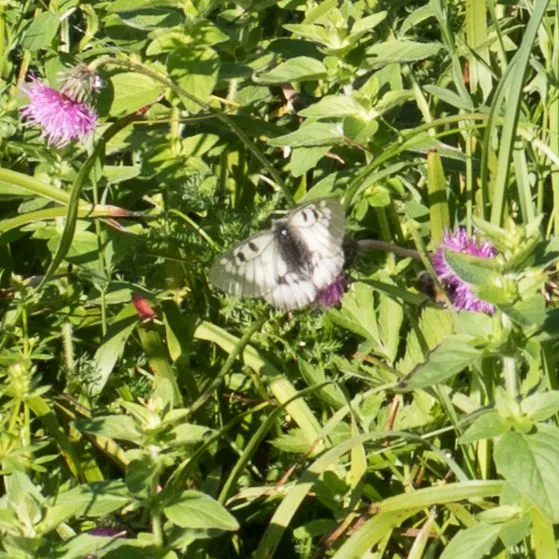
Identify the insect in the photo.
Parnassius mnemosyne
